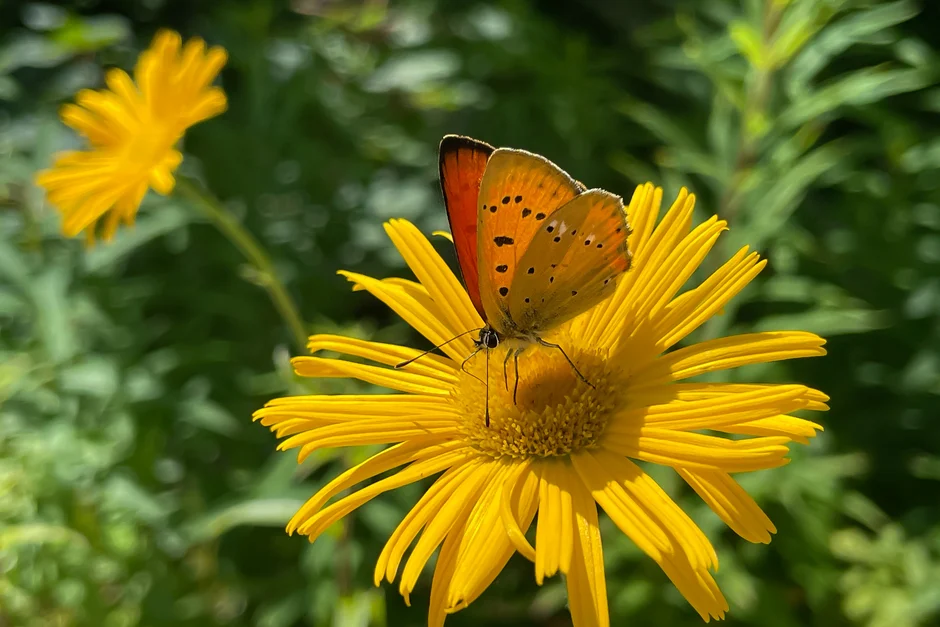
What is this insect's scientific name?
Lycaena virgaureae
